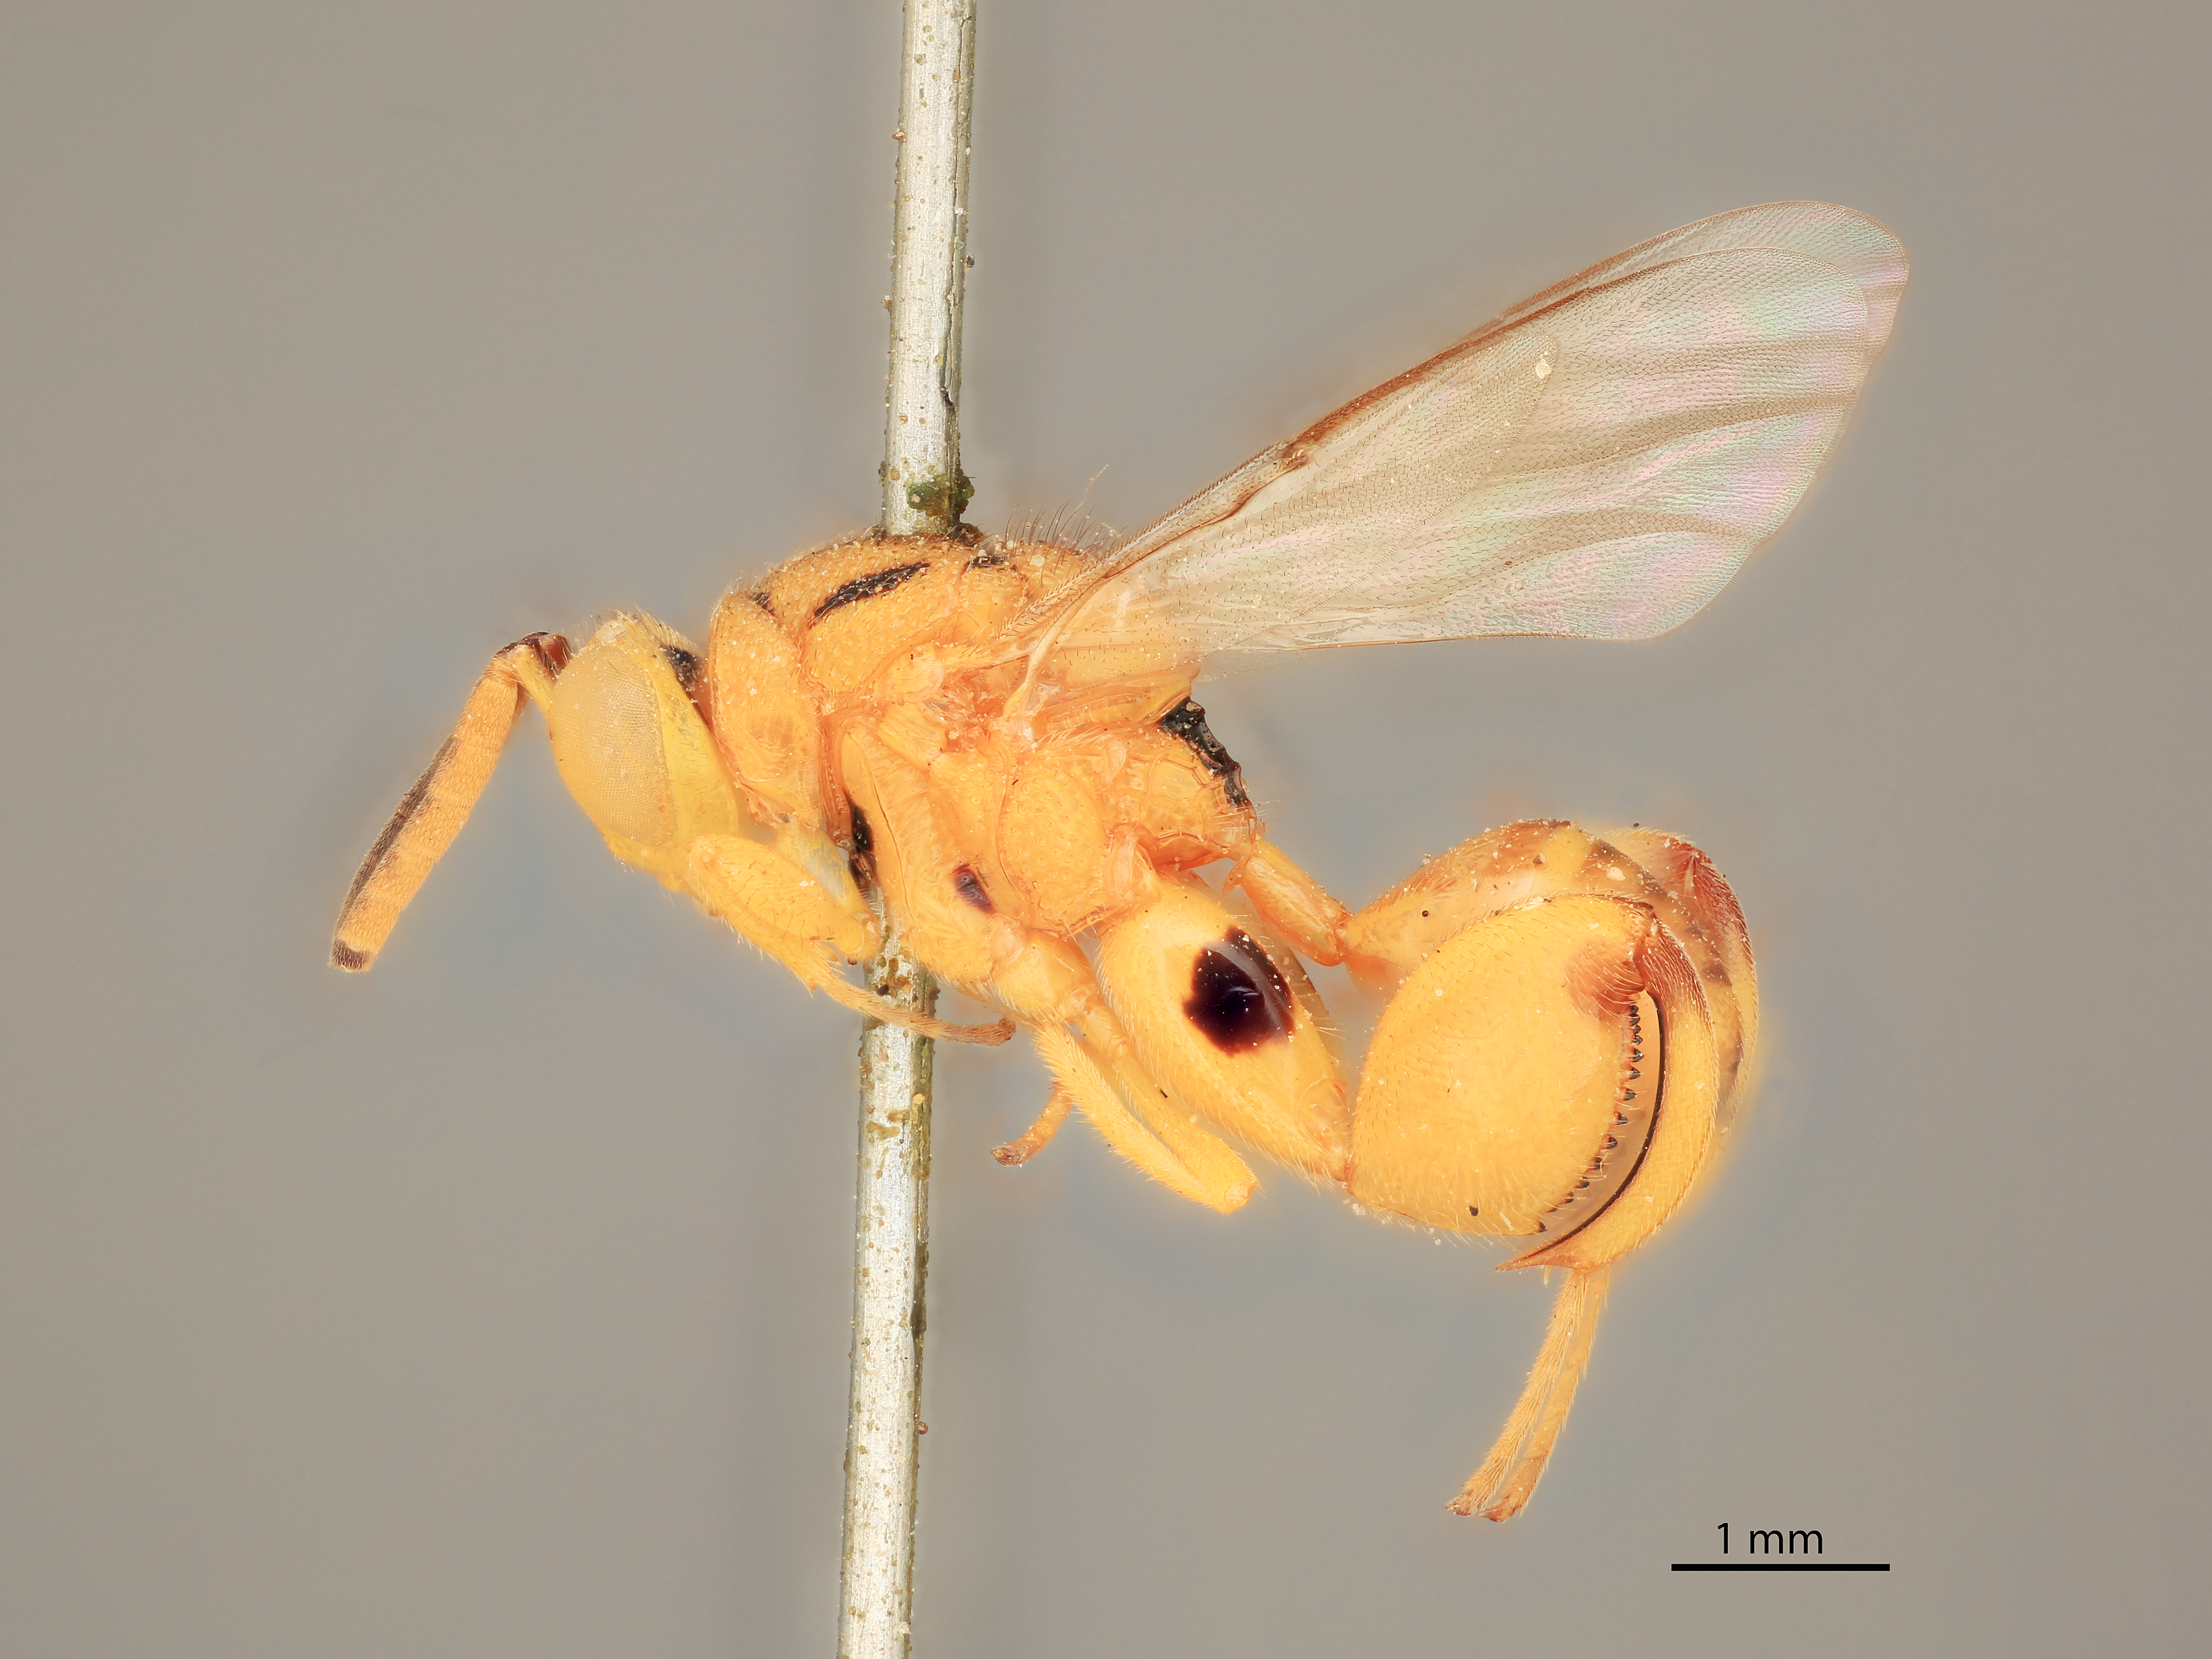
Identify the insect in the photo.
Smicra mirabilis
